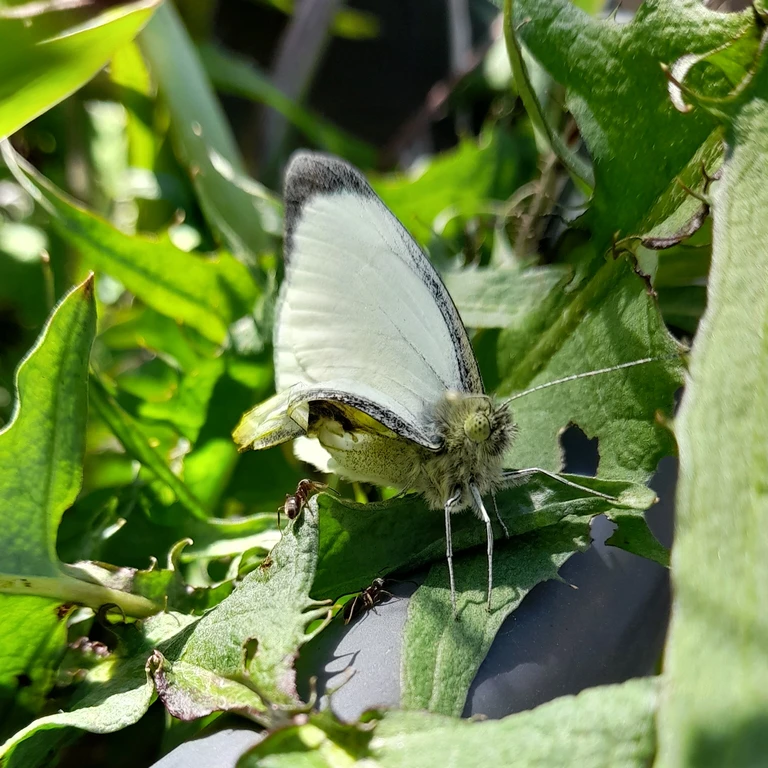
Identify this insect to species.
Pieris brassicae
